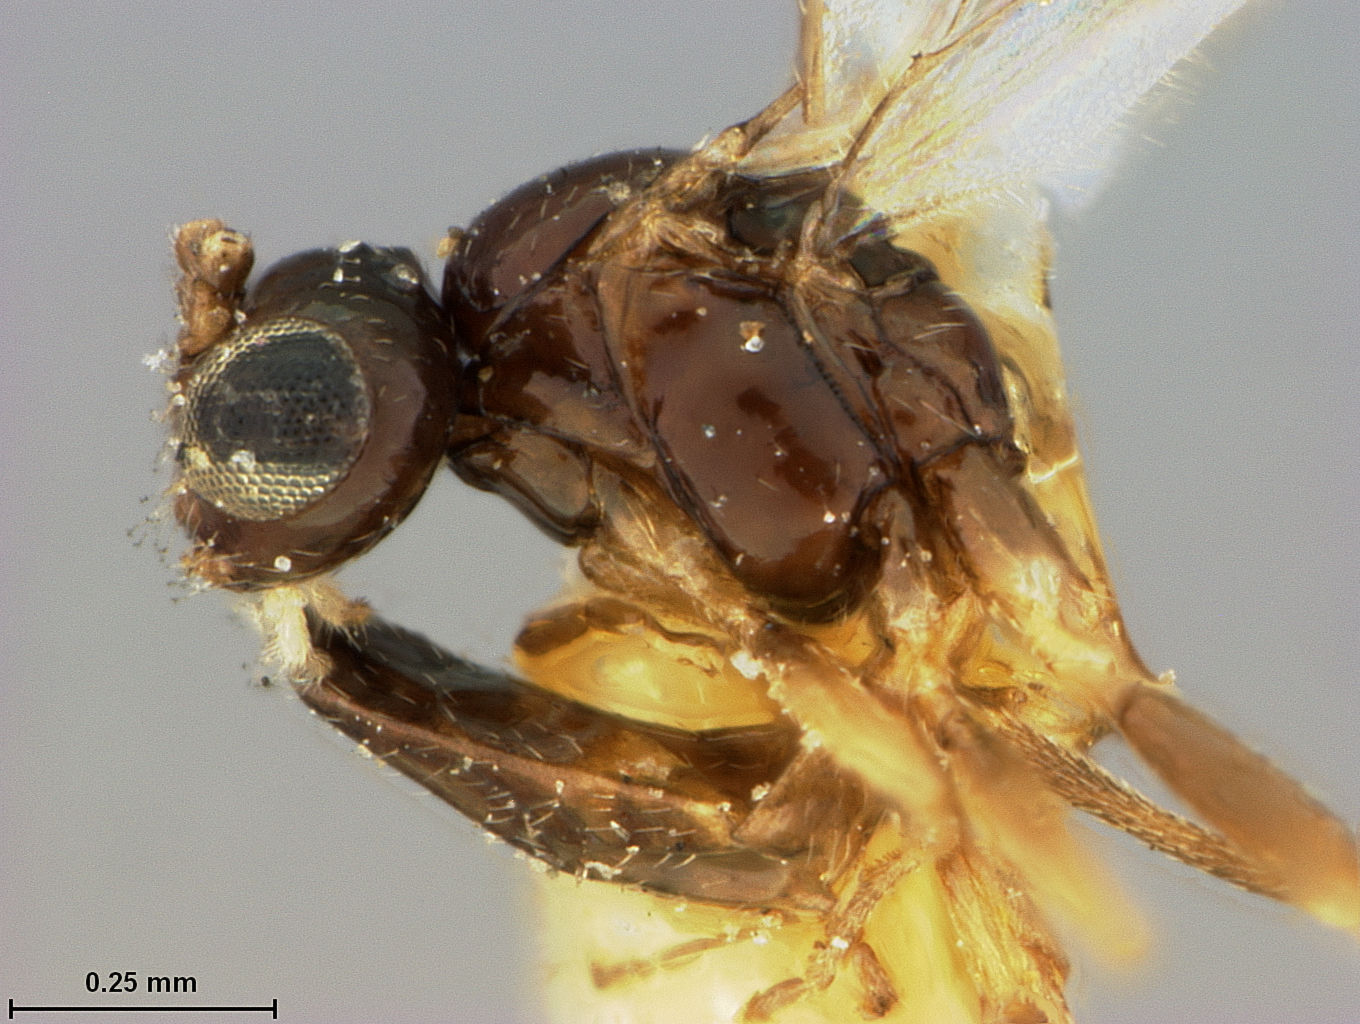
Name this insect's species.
Lysiphlebus baccharaphidis
